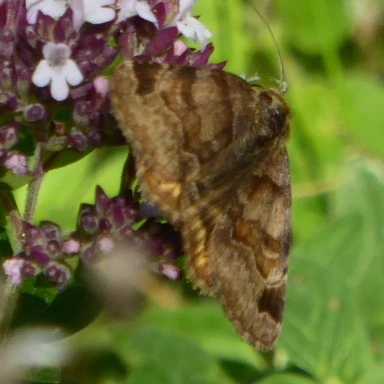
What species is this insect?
Euclidia glyphica
